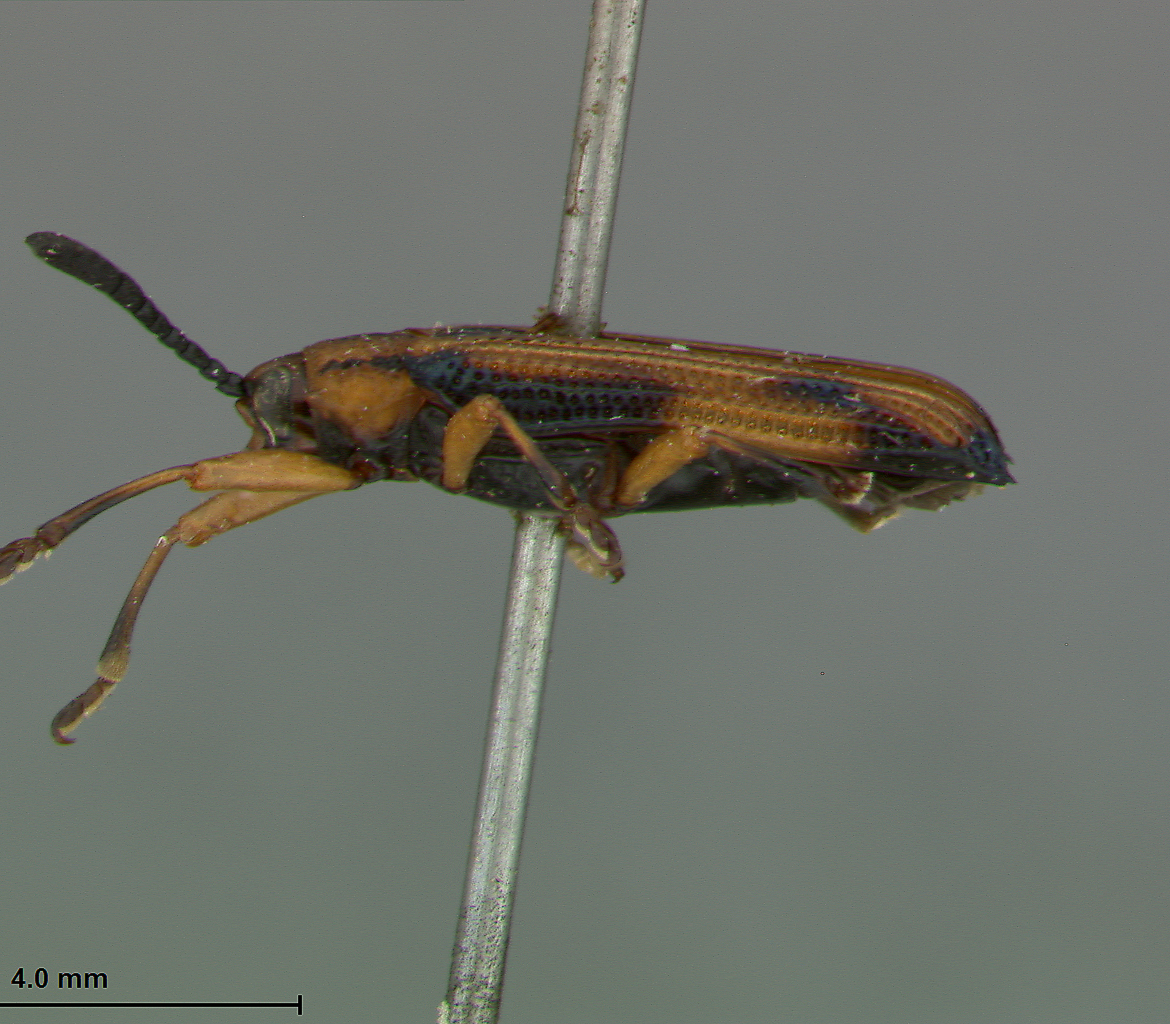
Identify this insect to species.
Probaenia pici
